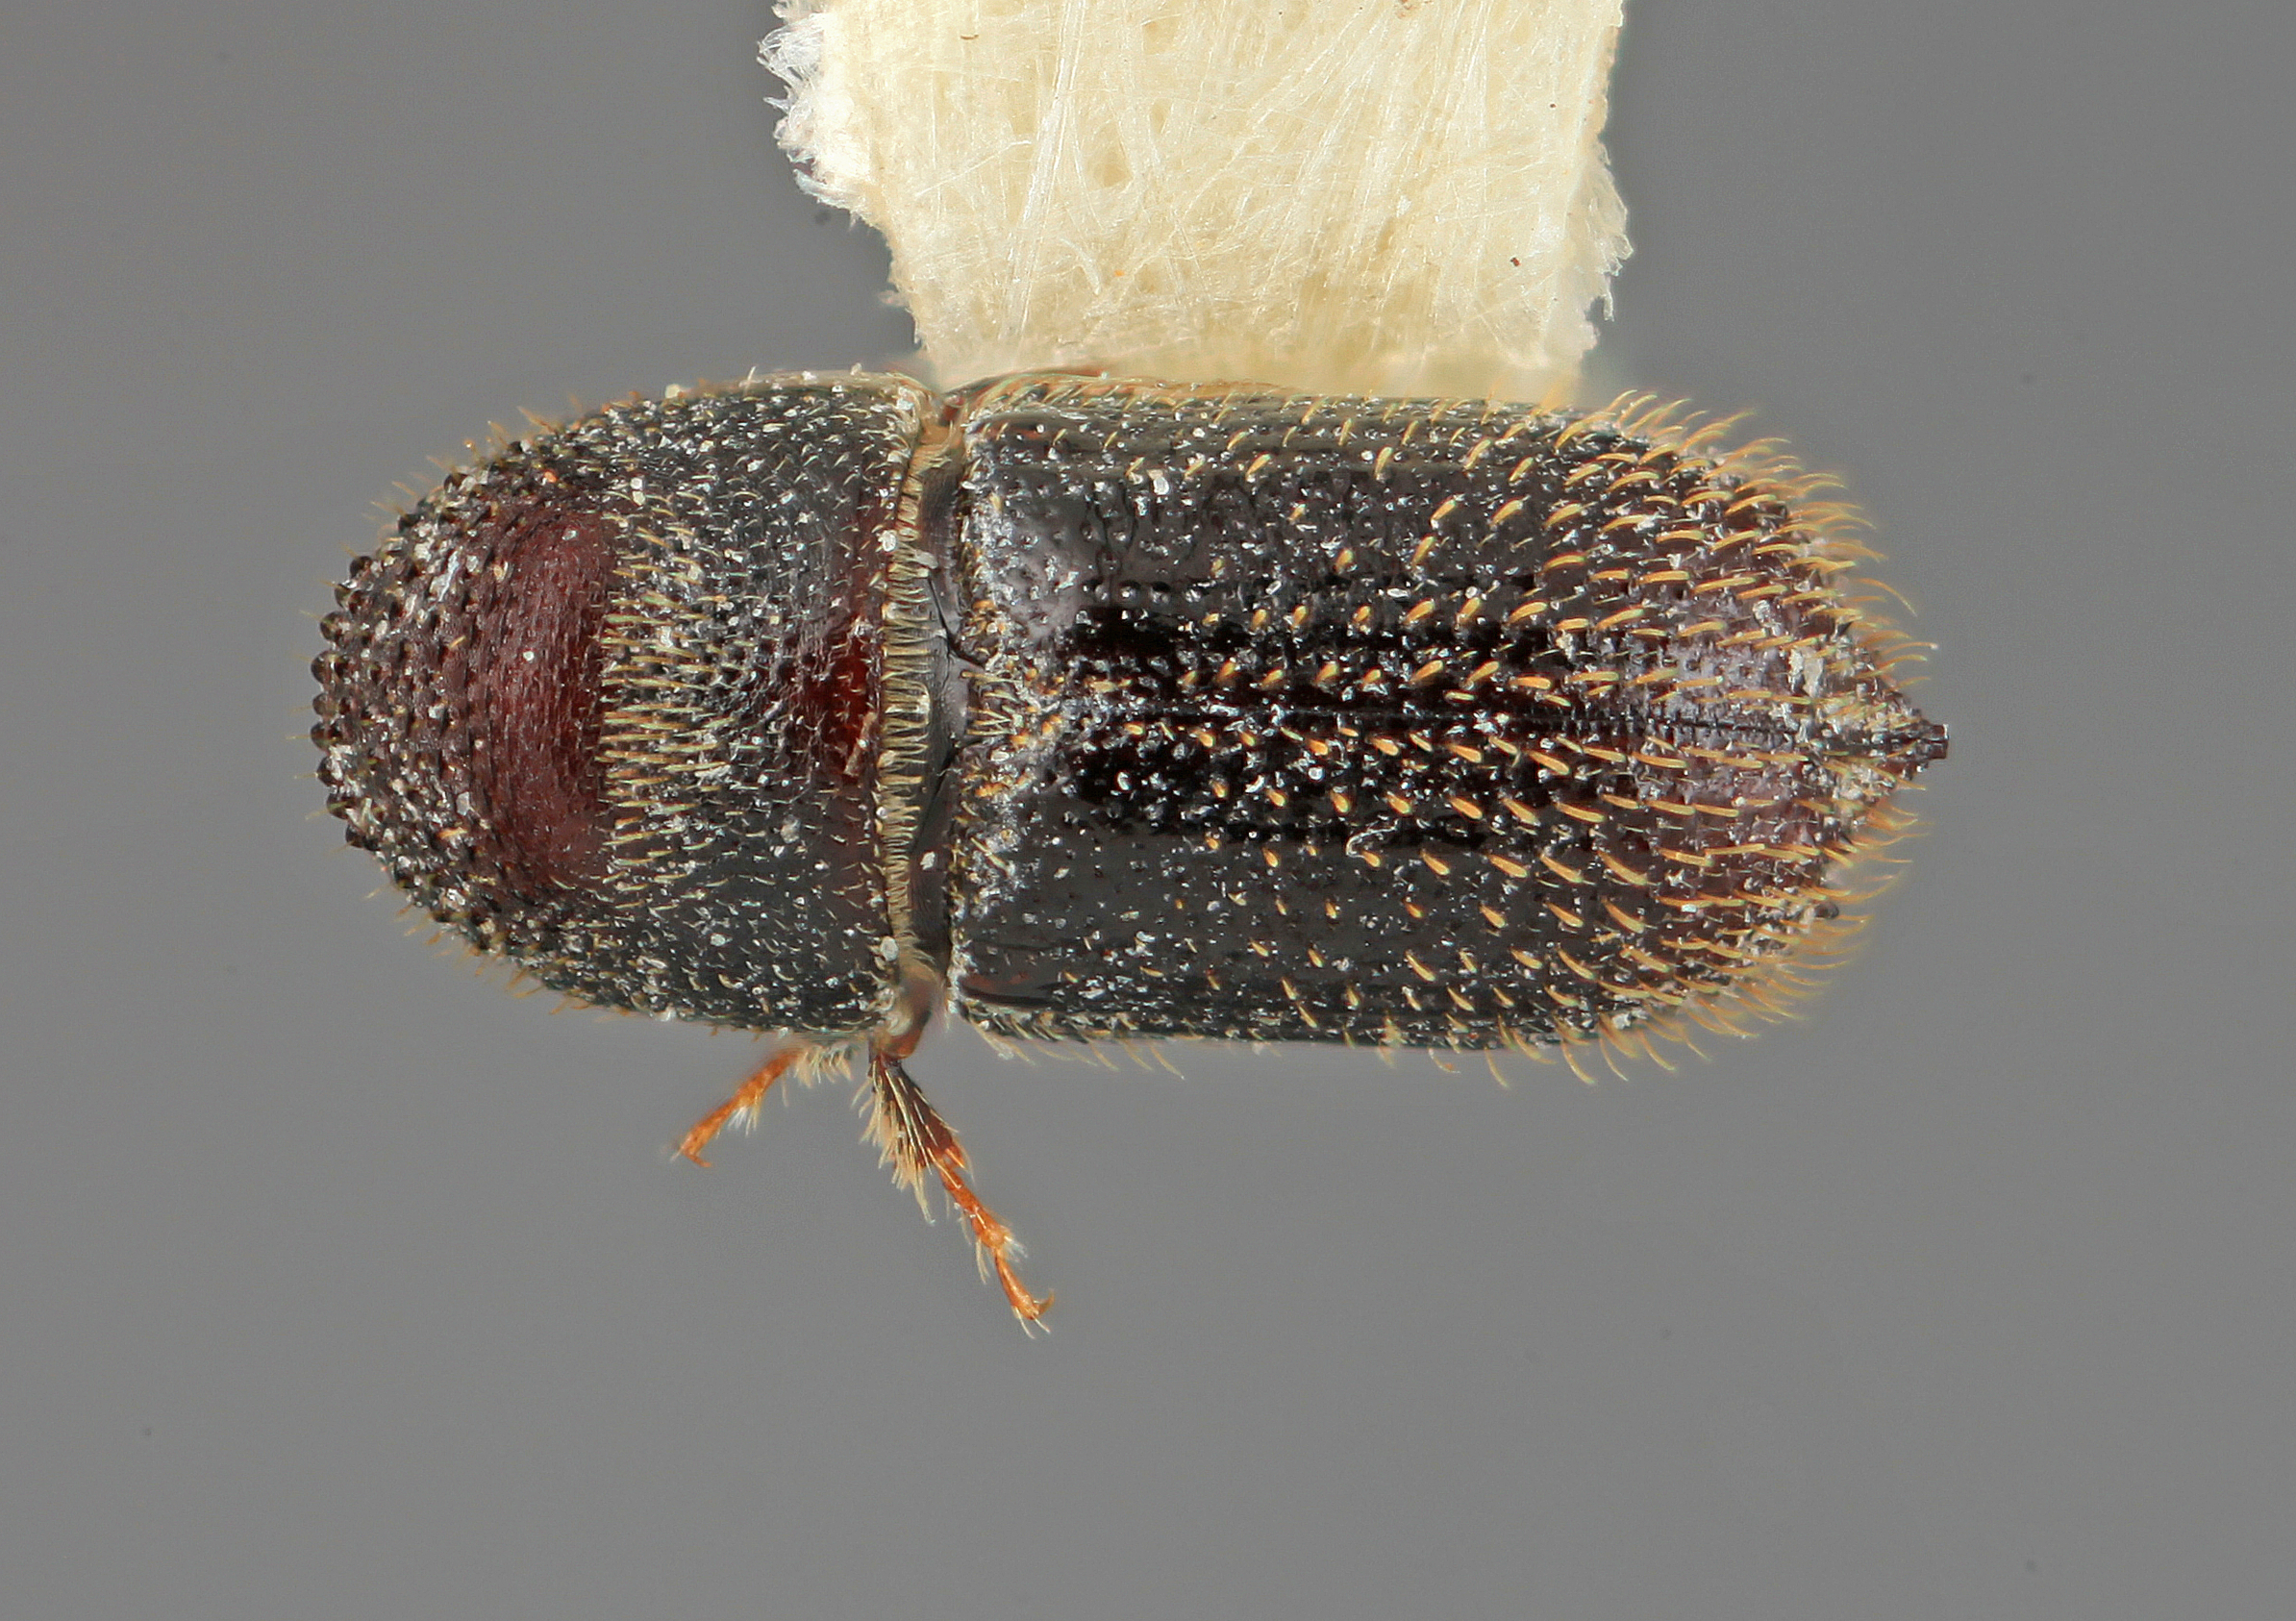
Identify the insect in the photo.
Hylocurus dissimilis
